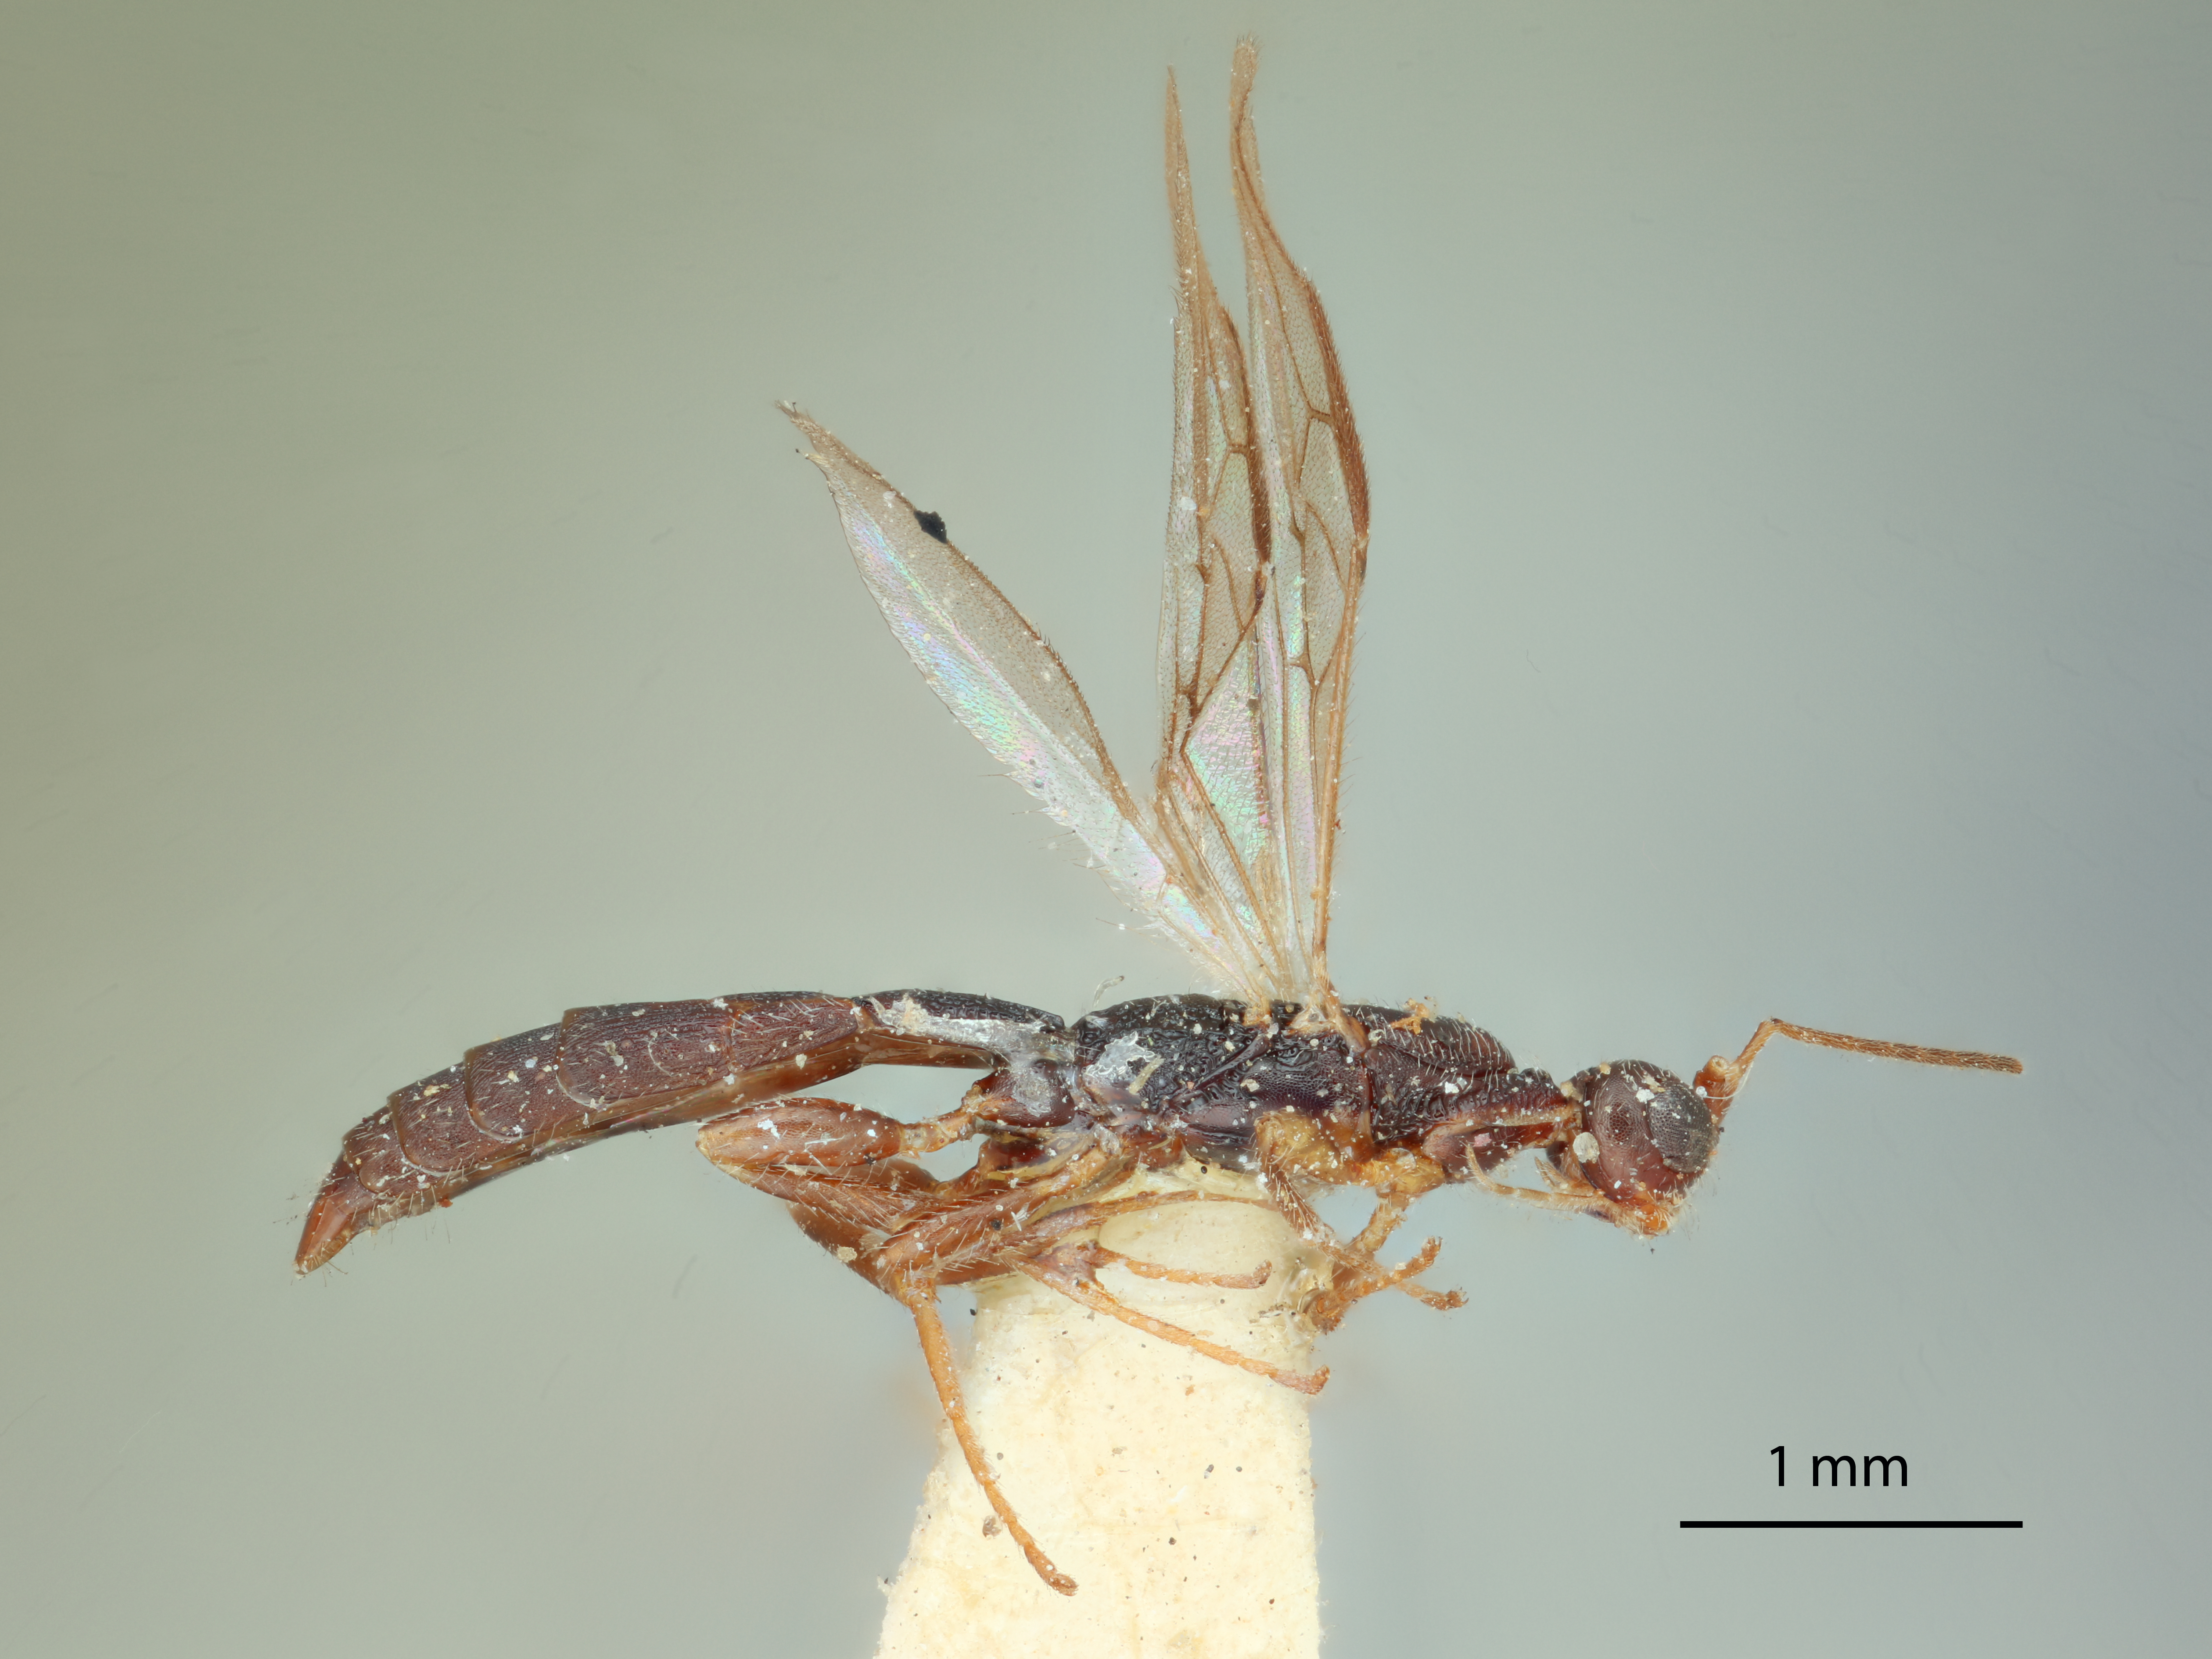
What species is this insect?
Heterospilus astigmus
